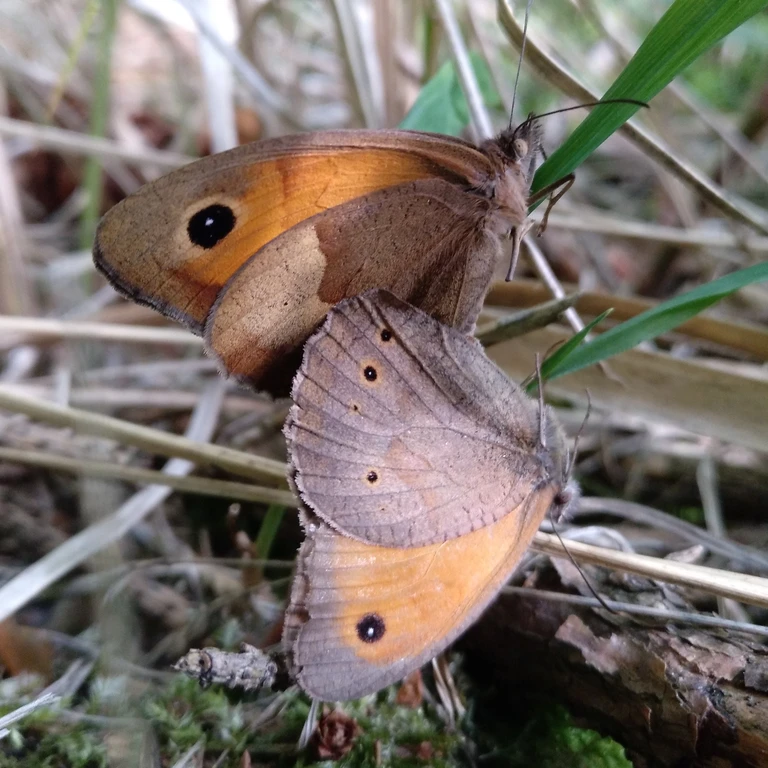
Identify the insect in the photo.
Maniola jurtina
